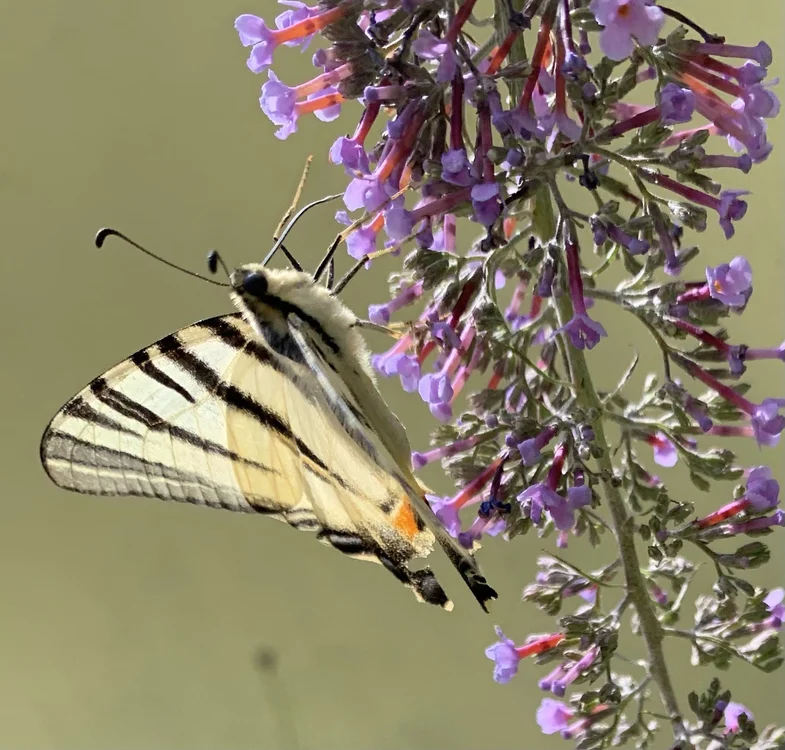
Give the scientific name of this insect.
Iphiclides podalirius
